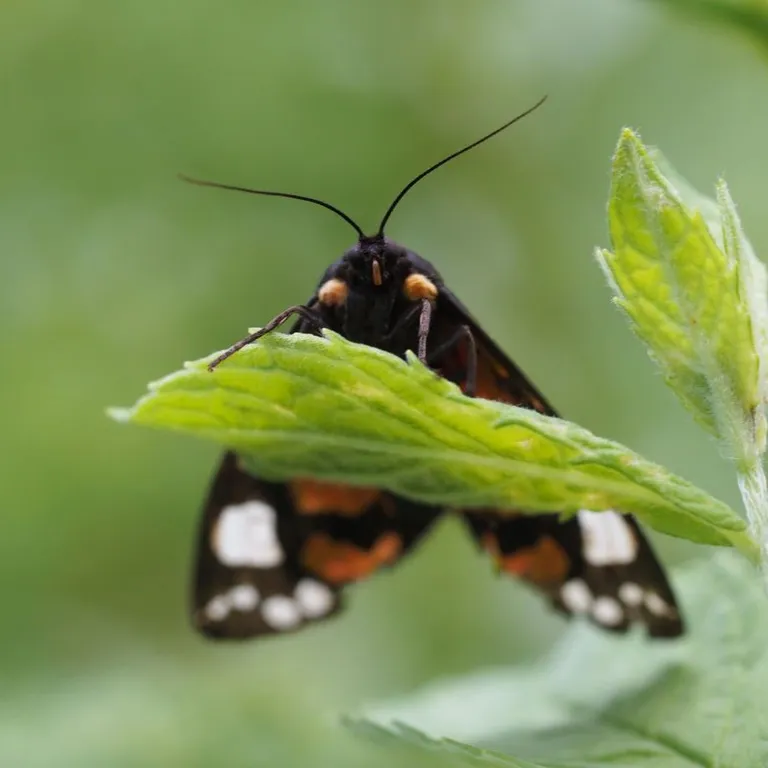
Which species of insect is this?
Callimorpha dominula
